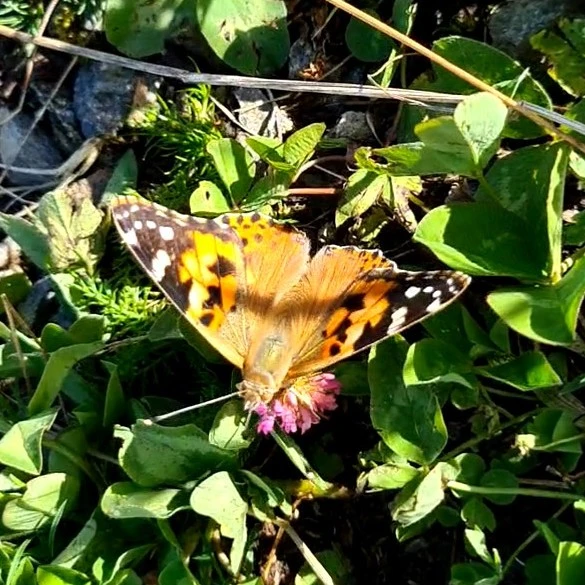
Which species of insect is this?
Vanessa cardui
